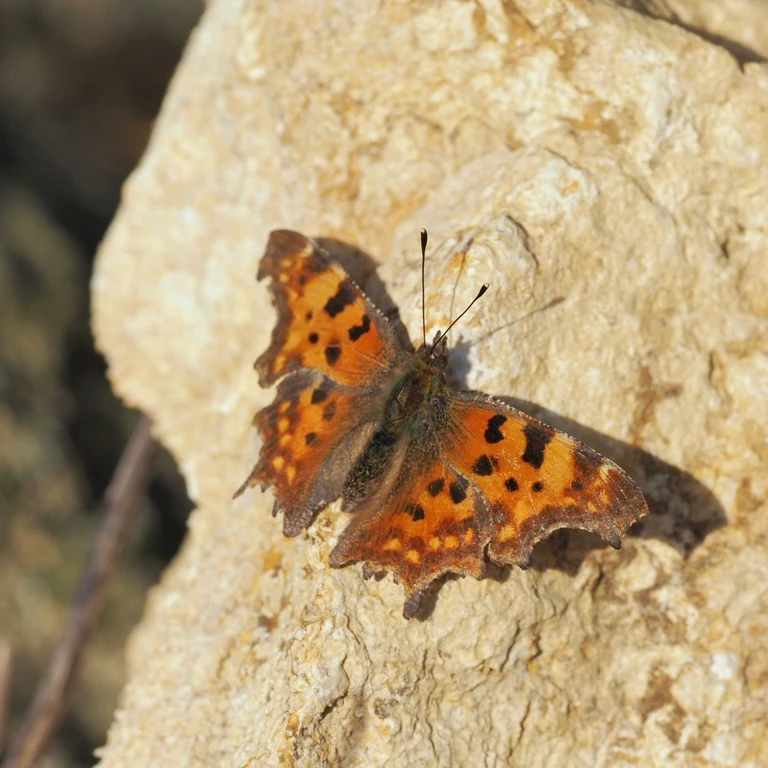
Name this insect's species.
Polygonia c-album
